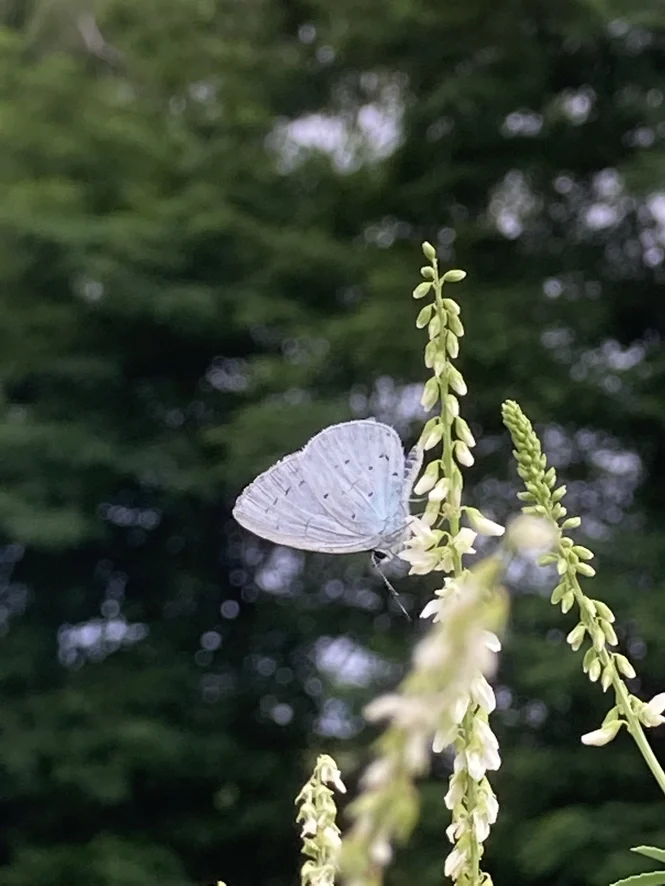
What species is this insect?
Celastrina argiolus
